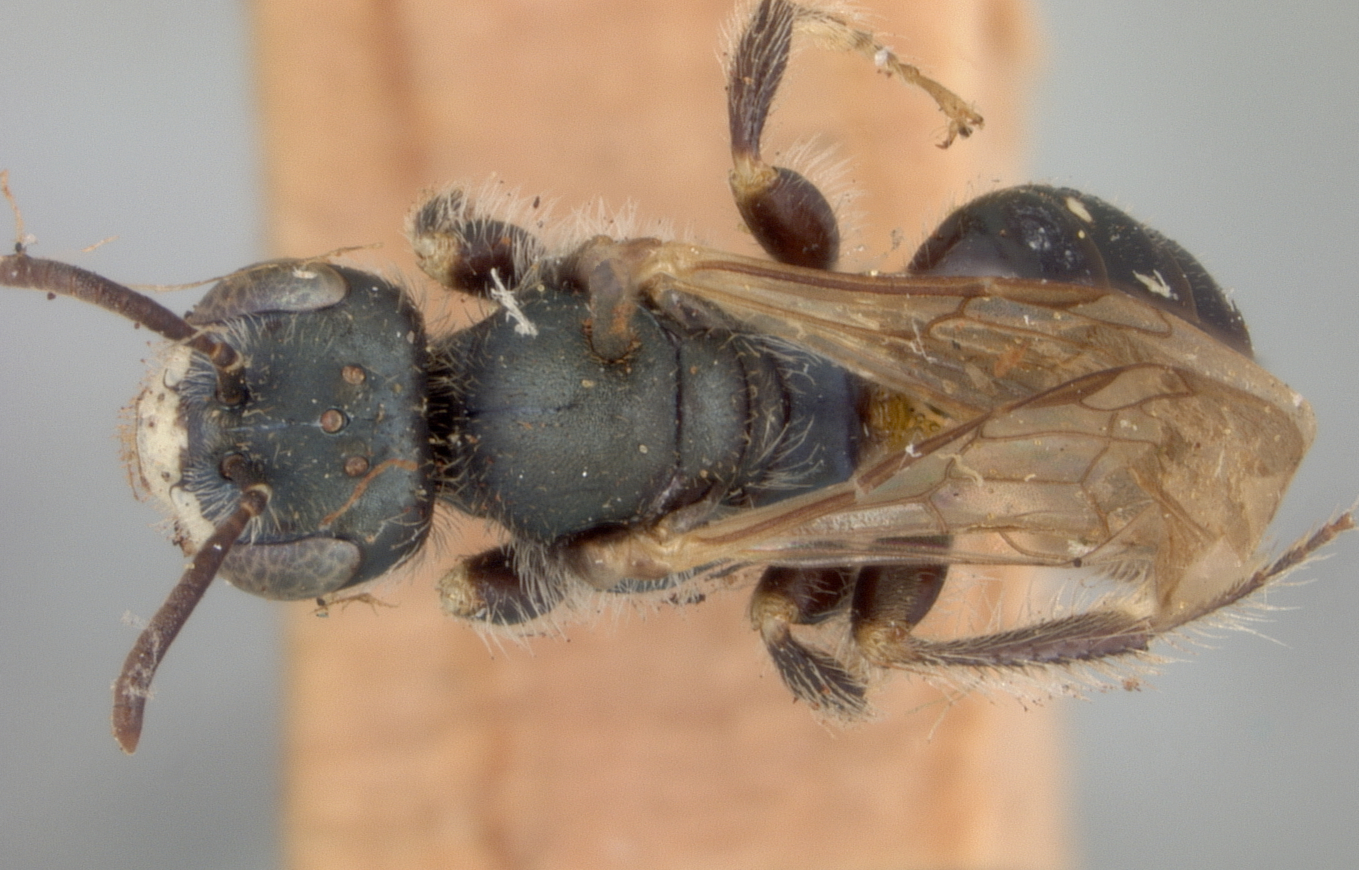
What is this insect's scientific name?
Perdita gerardiae
